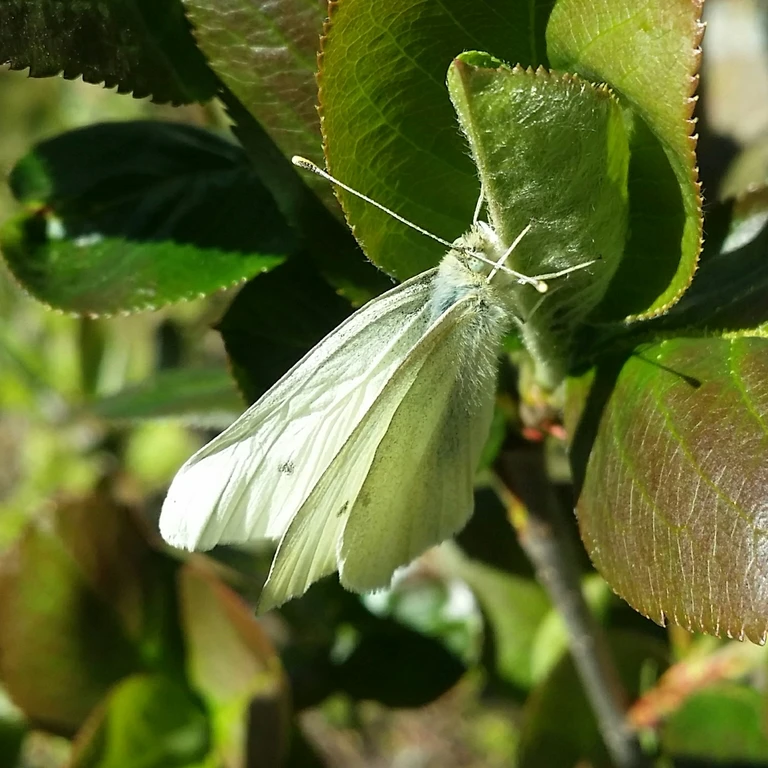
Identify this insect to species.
Pieris rapae
